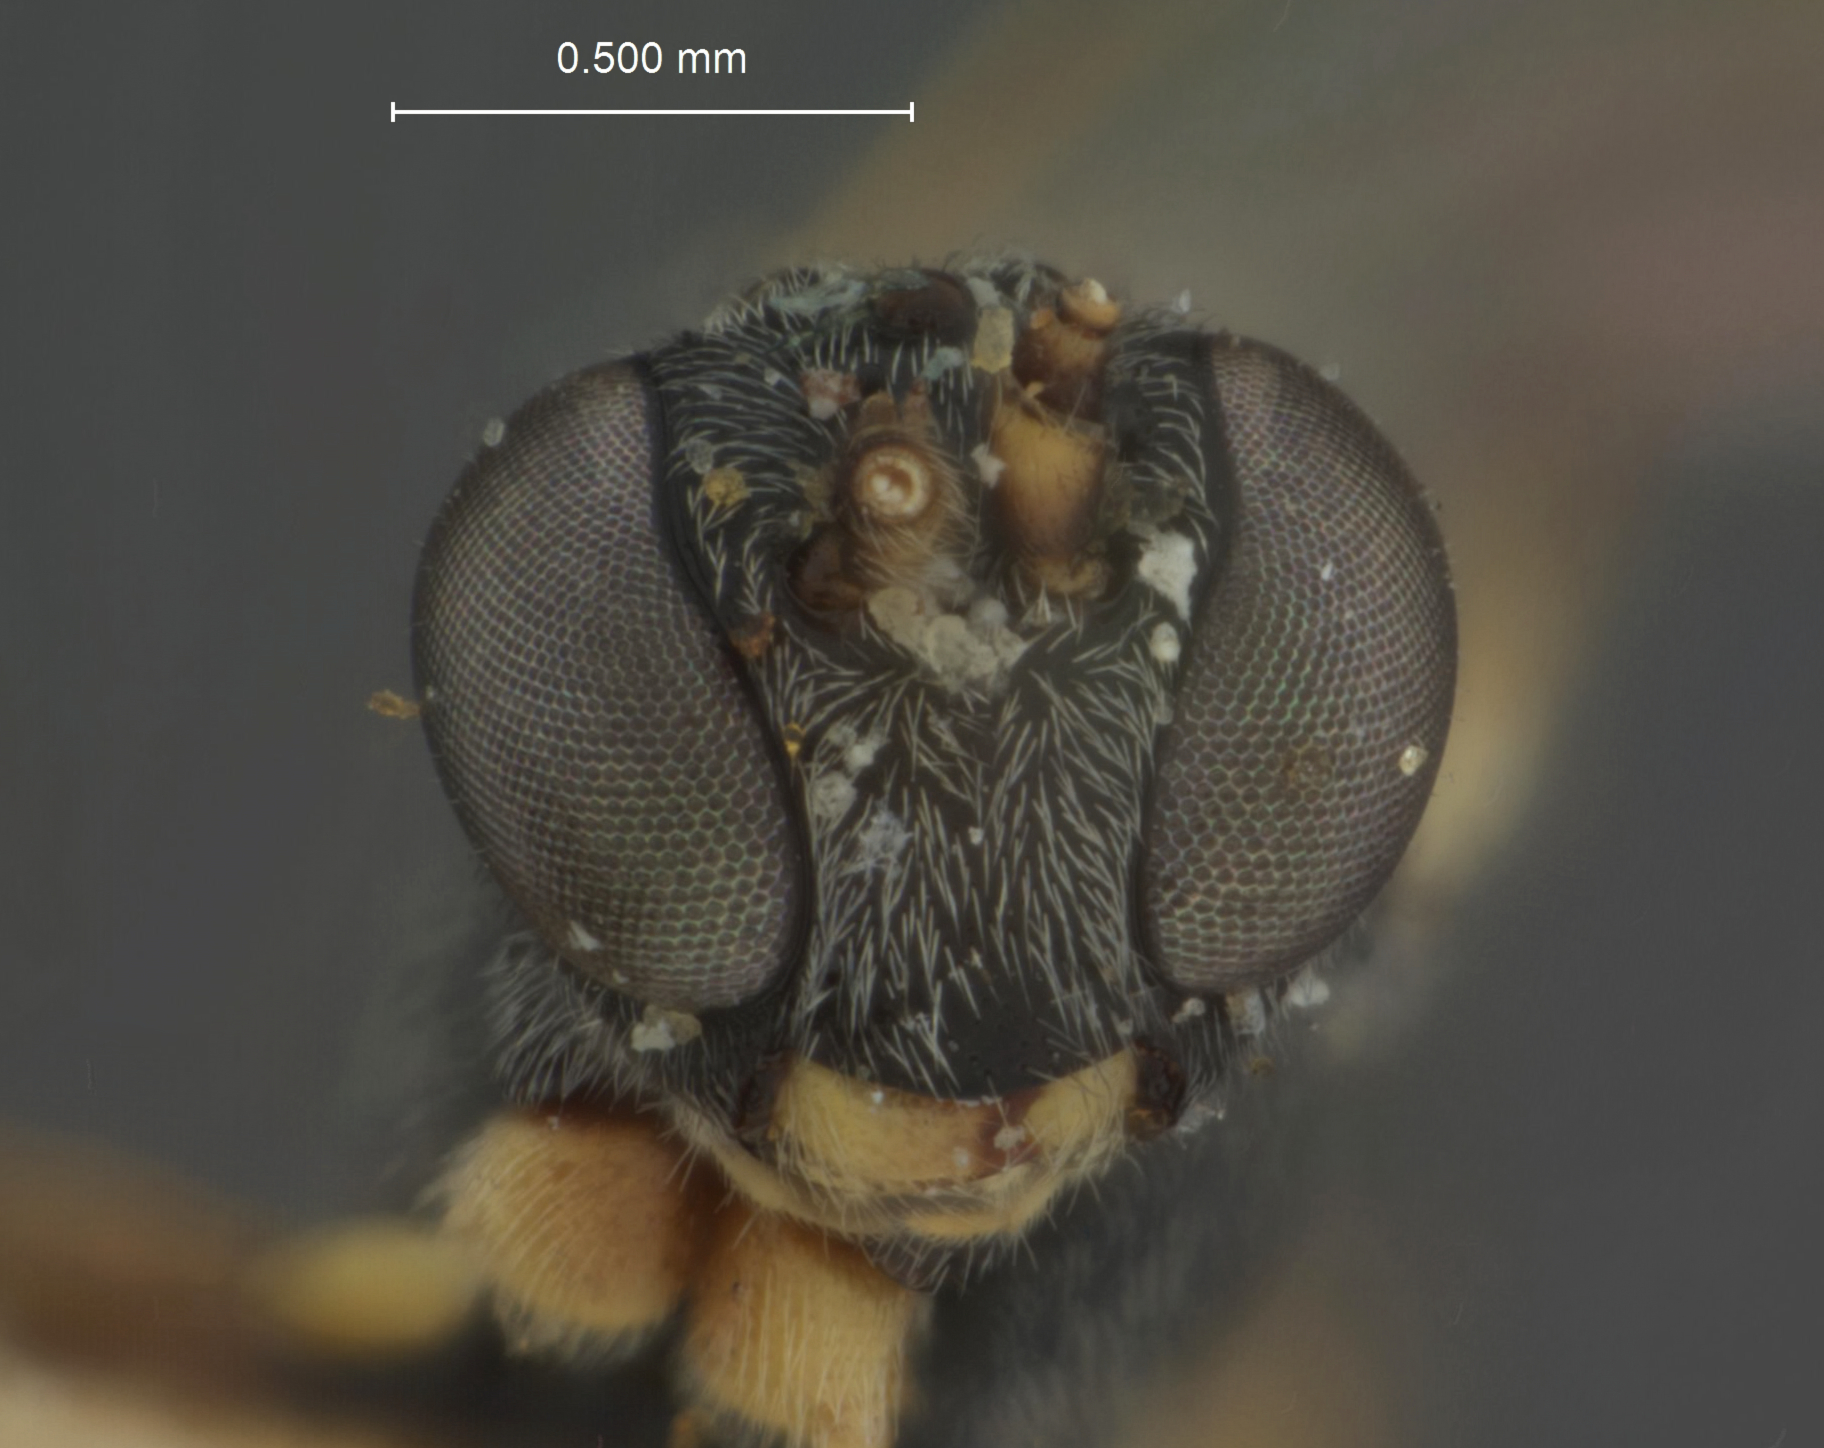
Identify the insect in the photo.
Limneria eurycreonis
